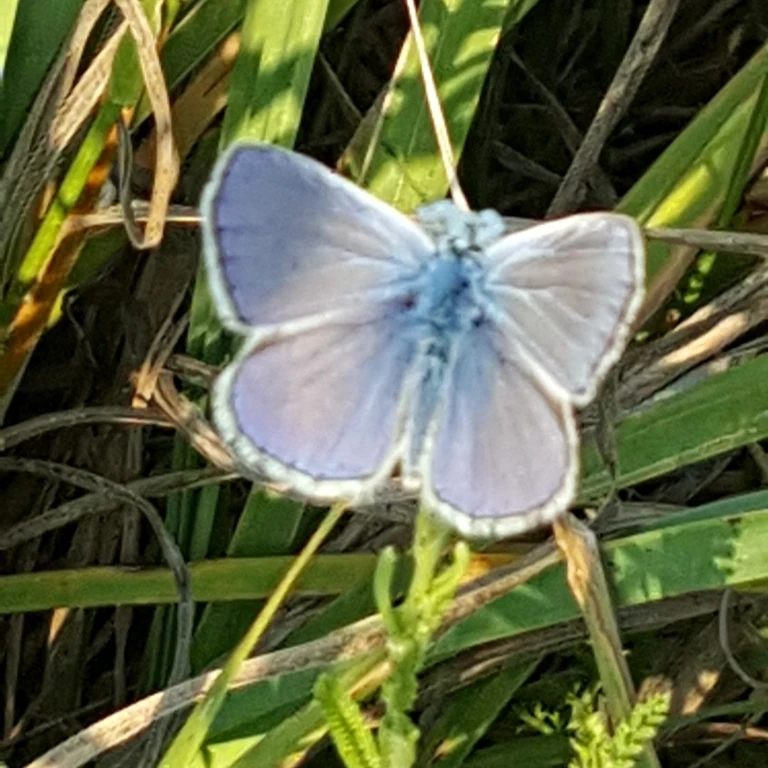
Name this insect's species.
Polyommatus icarus
